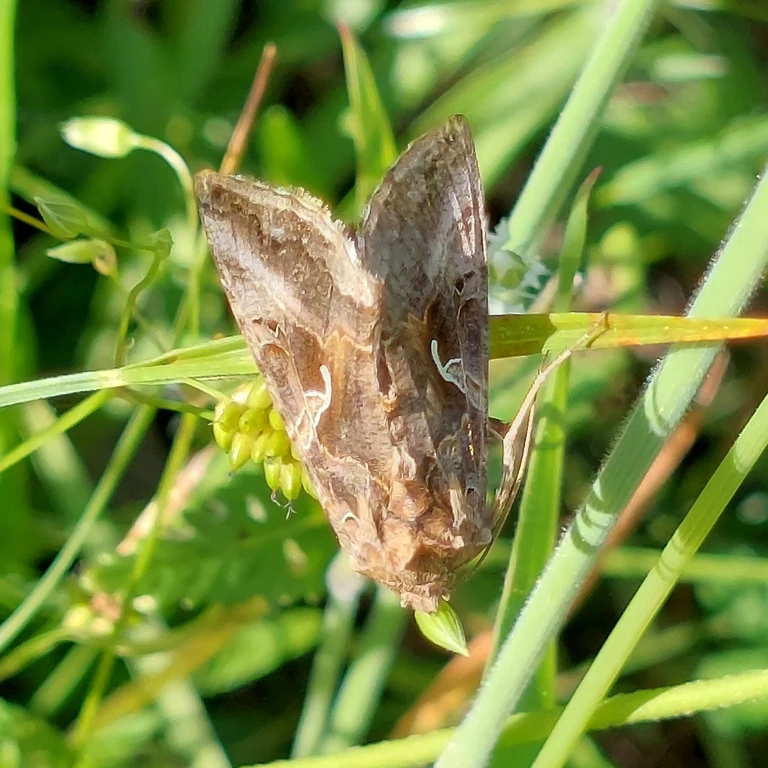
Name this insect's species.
Autographa gamma
